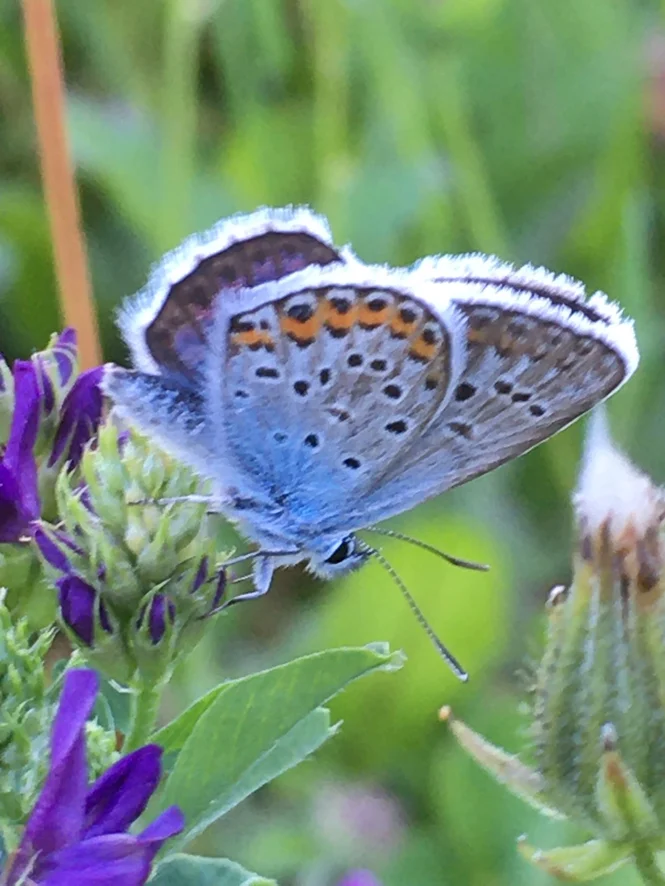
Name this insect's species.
Plebejus argus
